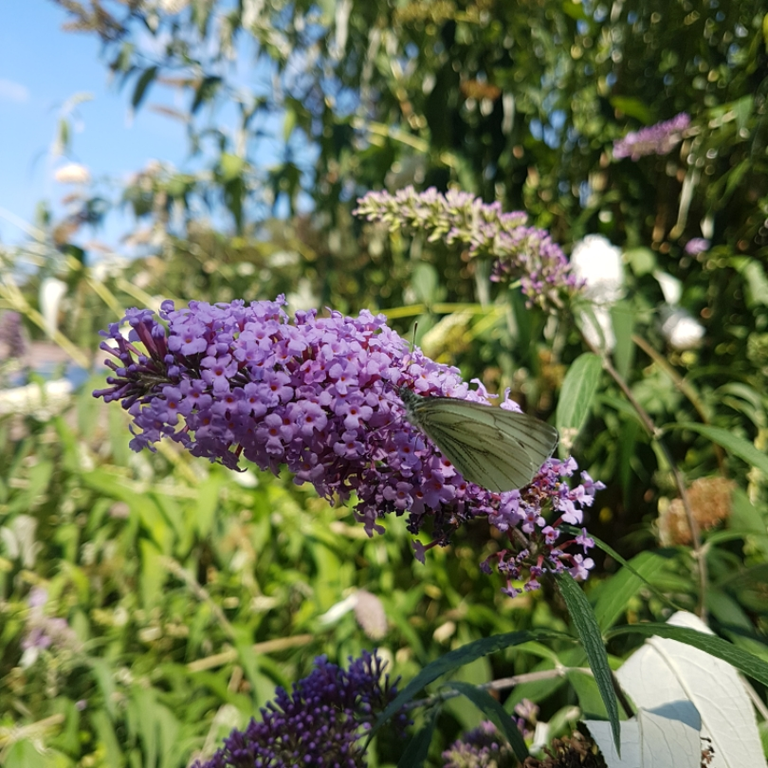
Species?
Pieris napi
